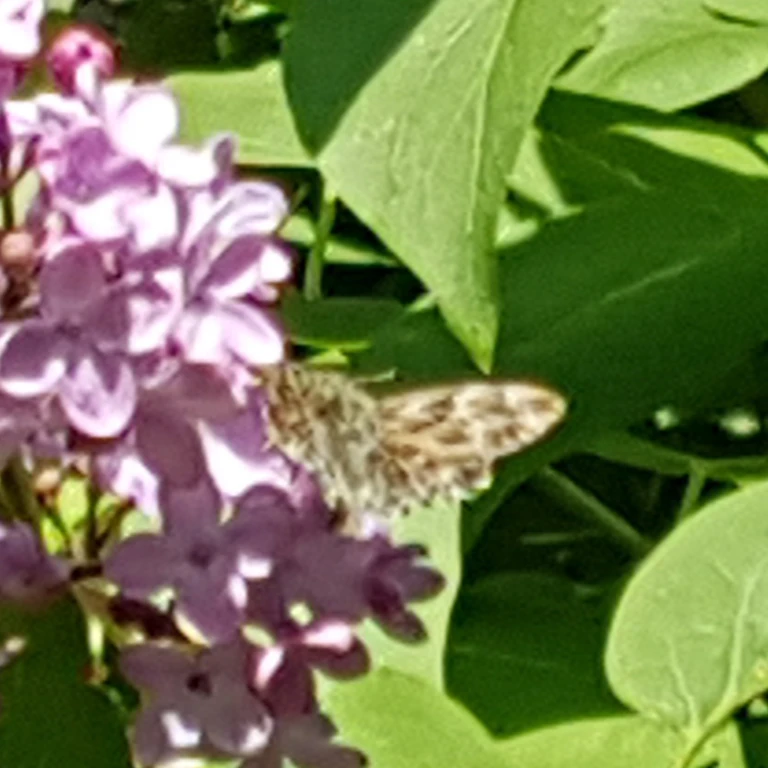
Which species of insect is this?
Carcharodus alceae
